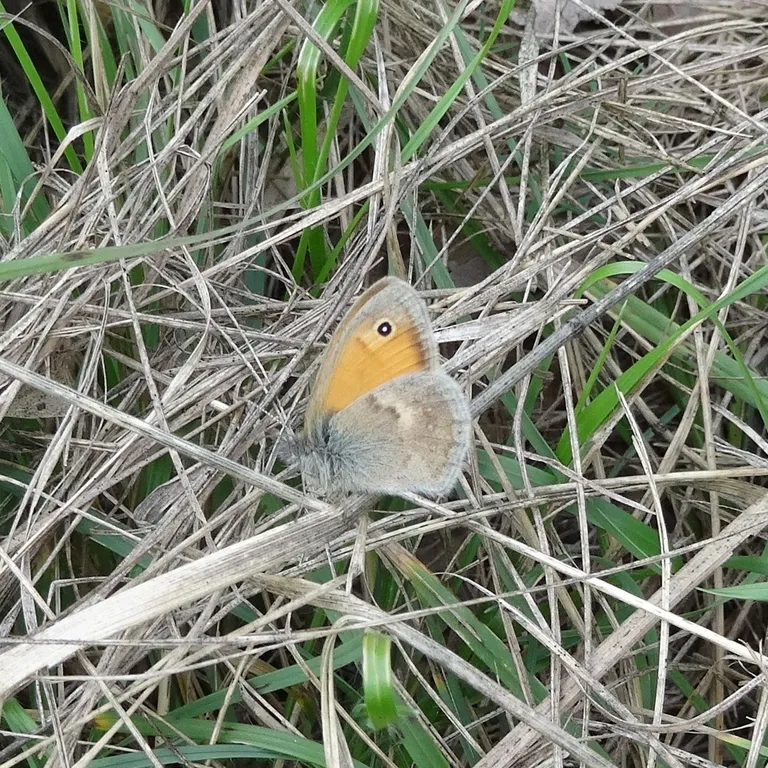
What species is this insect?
Coenonympha pamphilus
